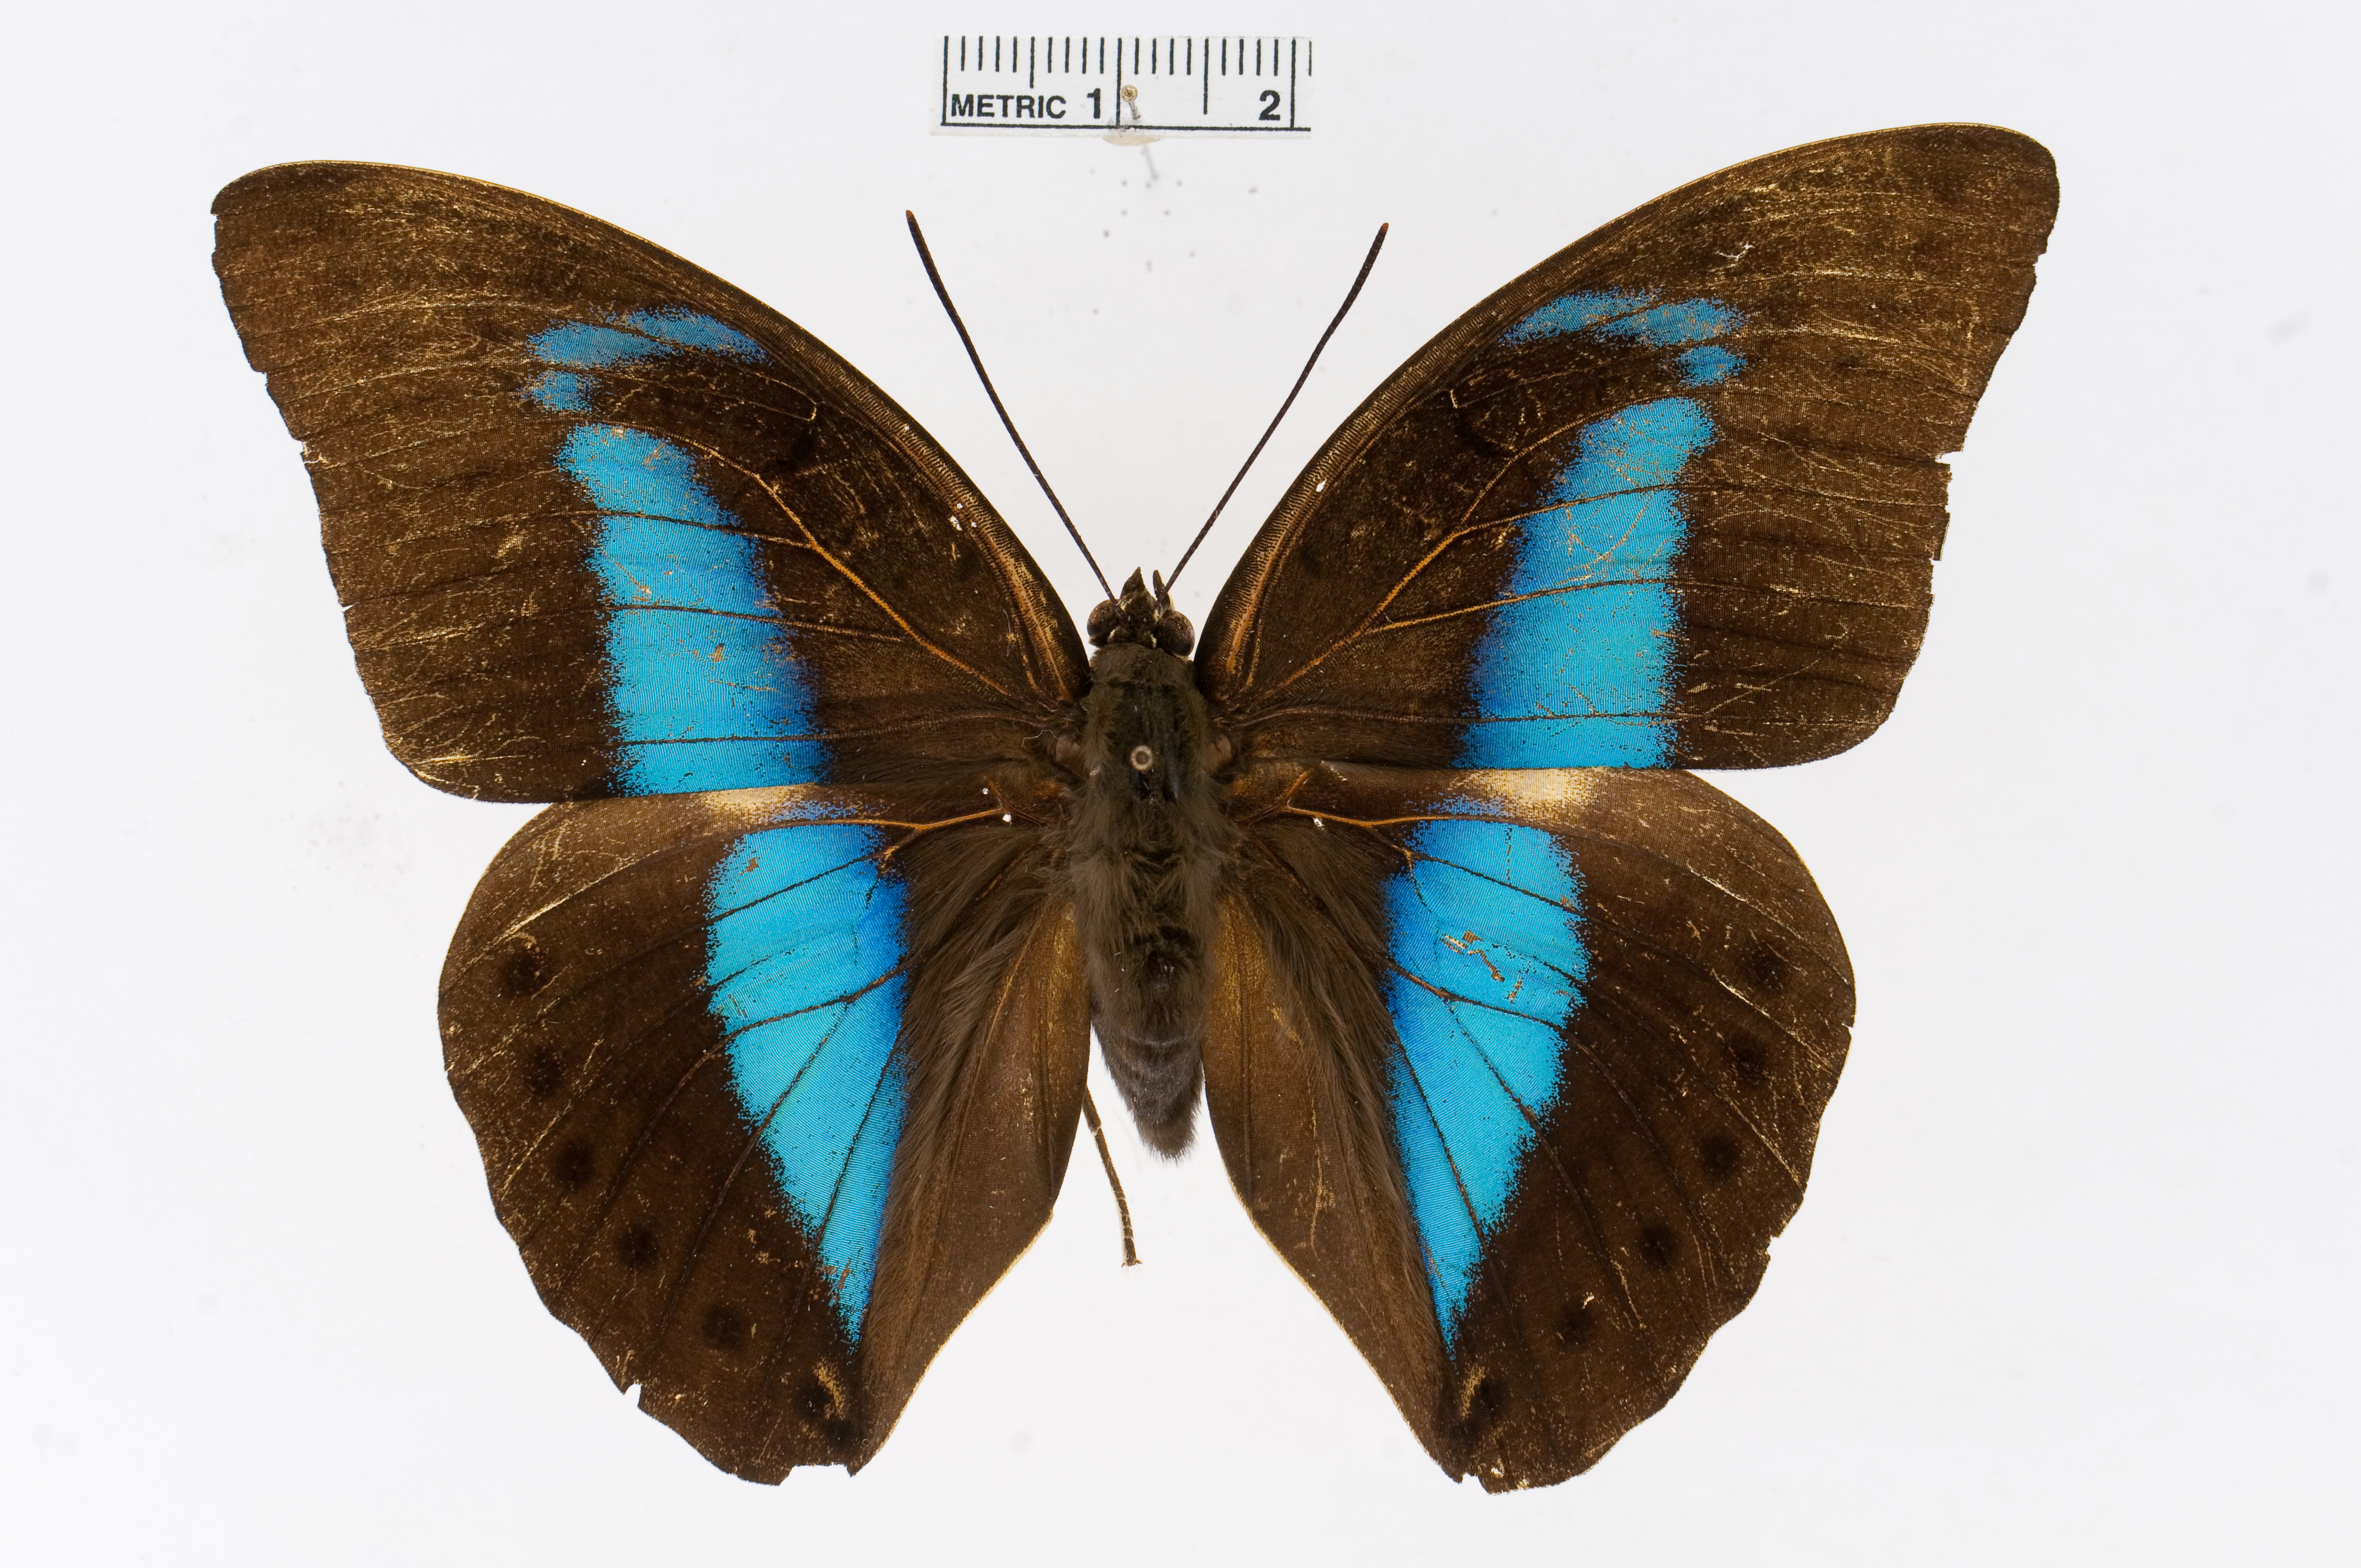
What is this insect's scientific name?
Archaeoprepona licomedes
